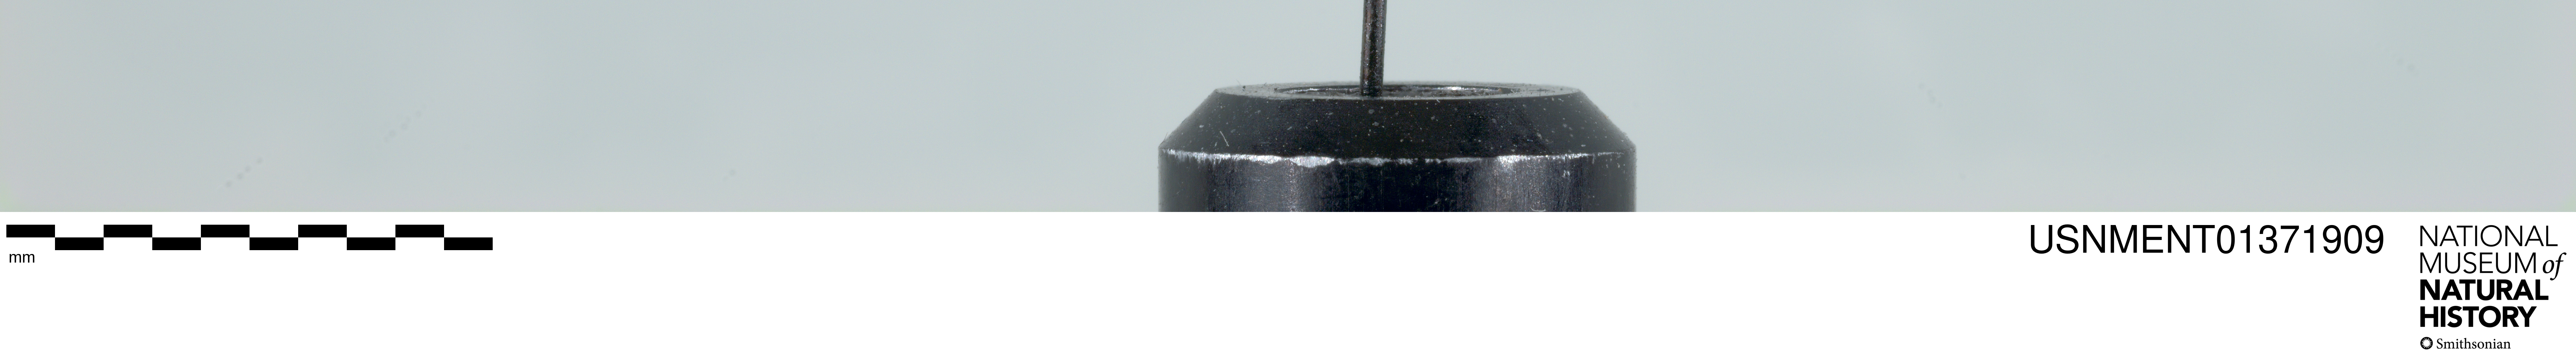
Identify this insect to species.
Neorhynchocephalus sackenii
